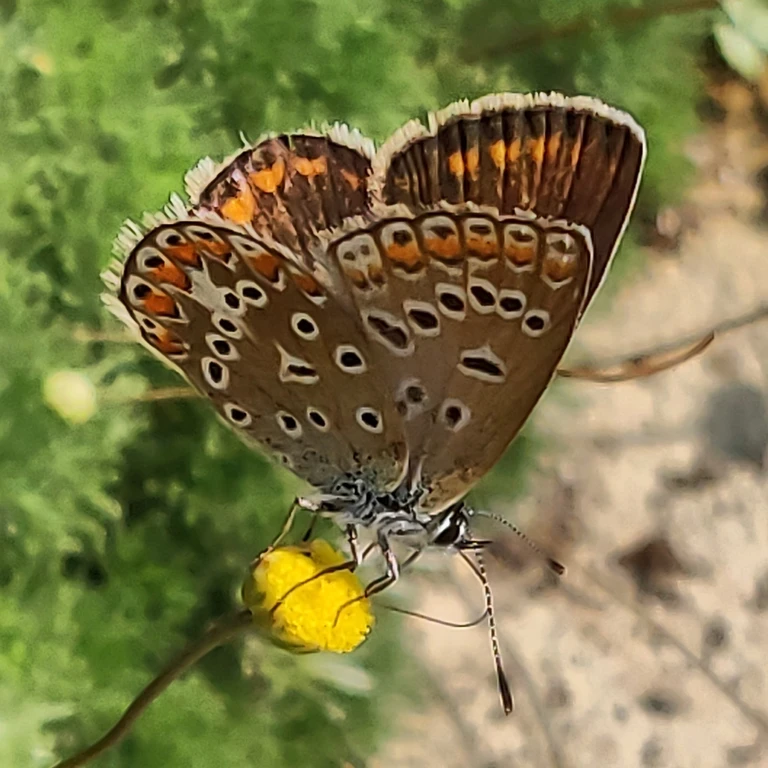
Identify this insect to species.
Polyommatus icarus
